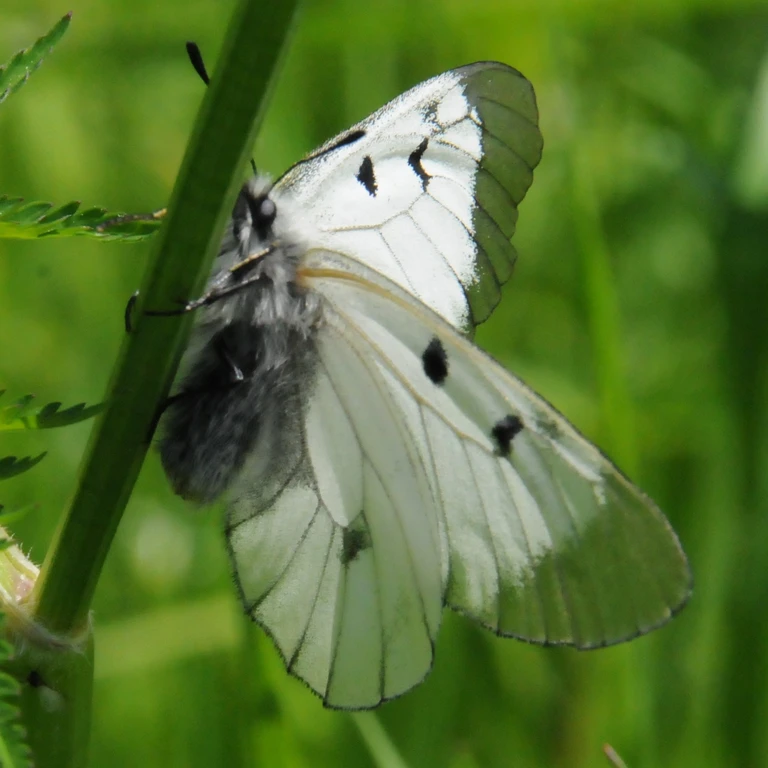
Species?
Parnassius mnemosyne
